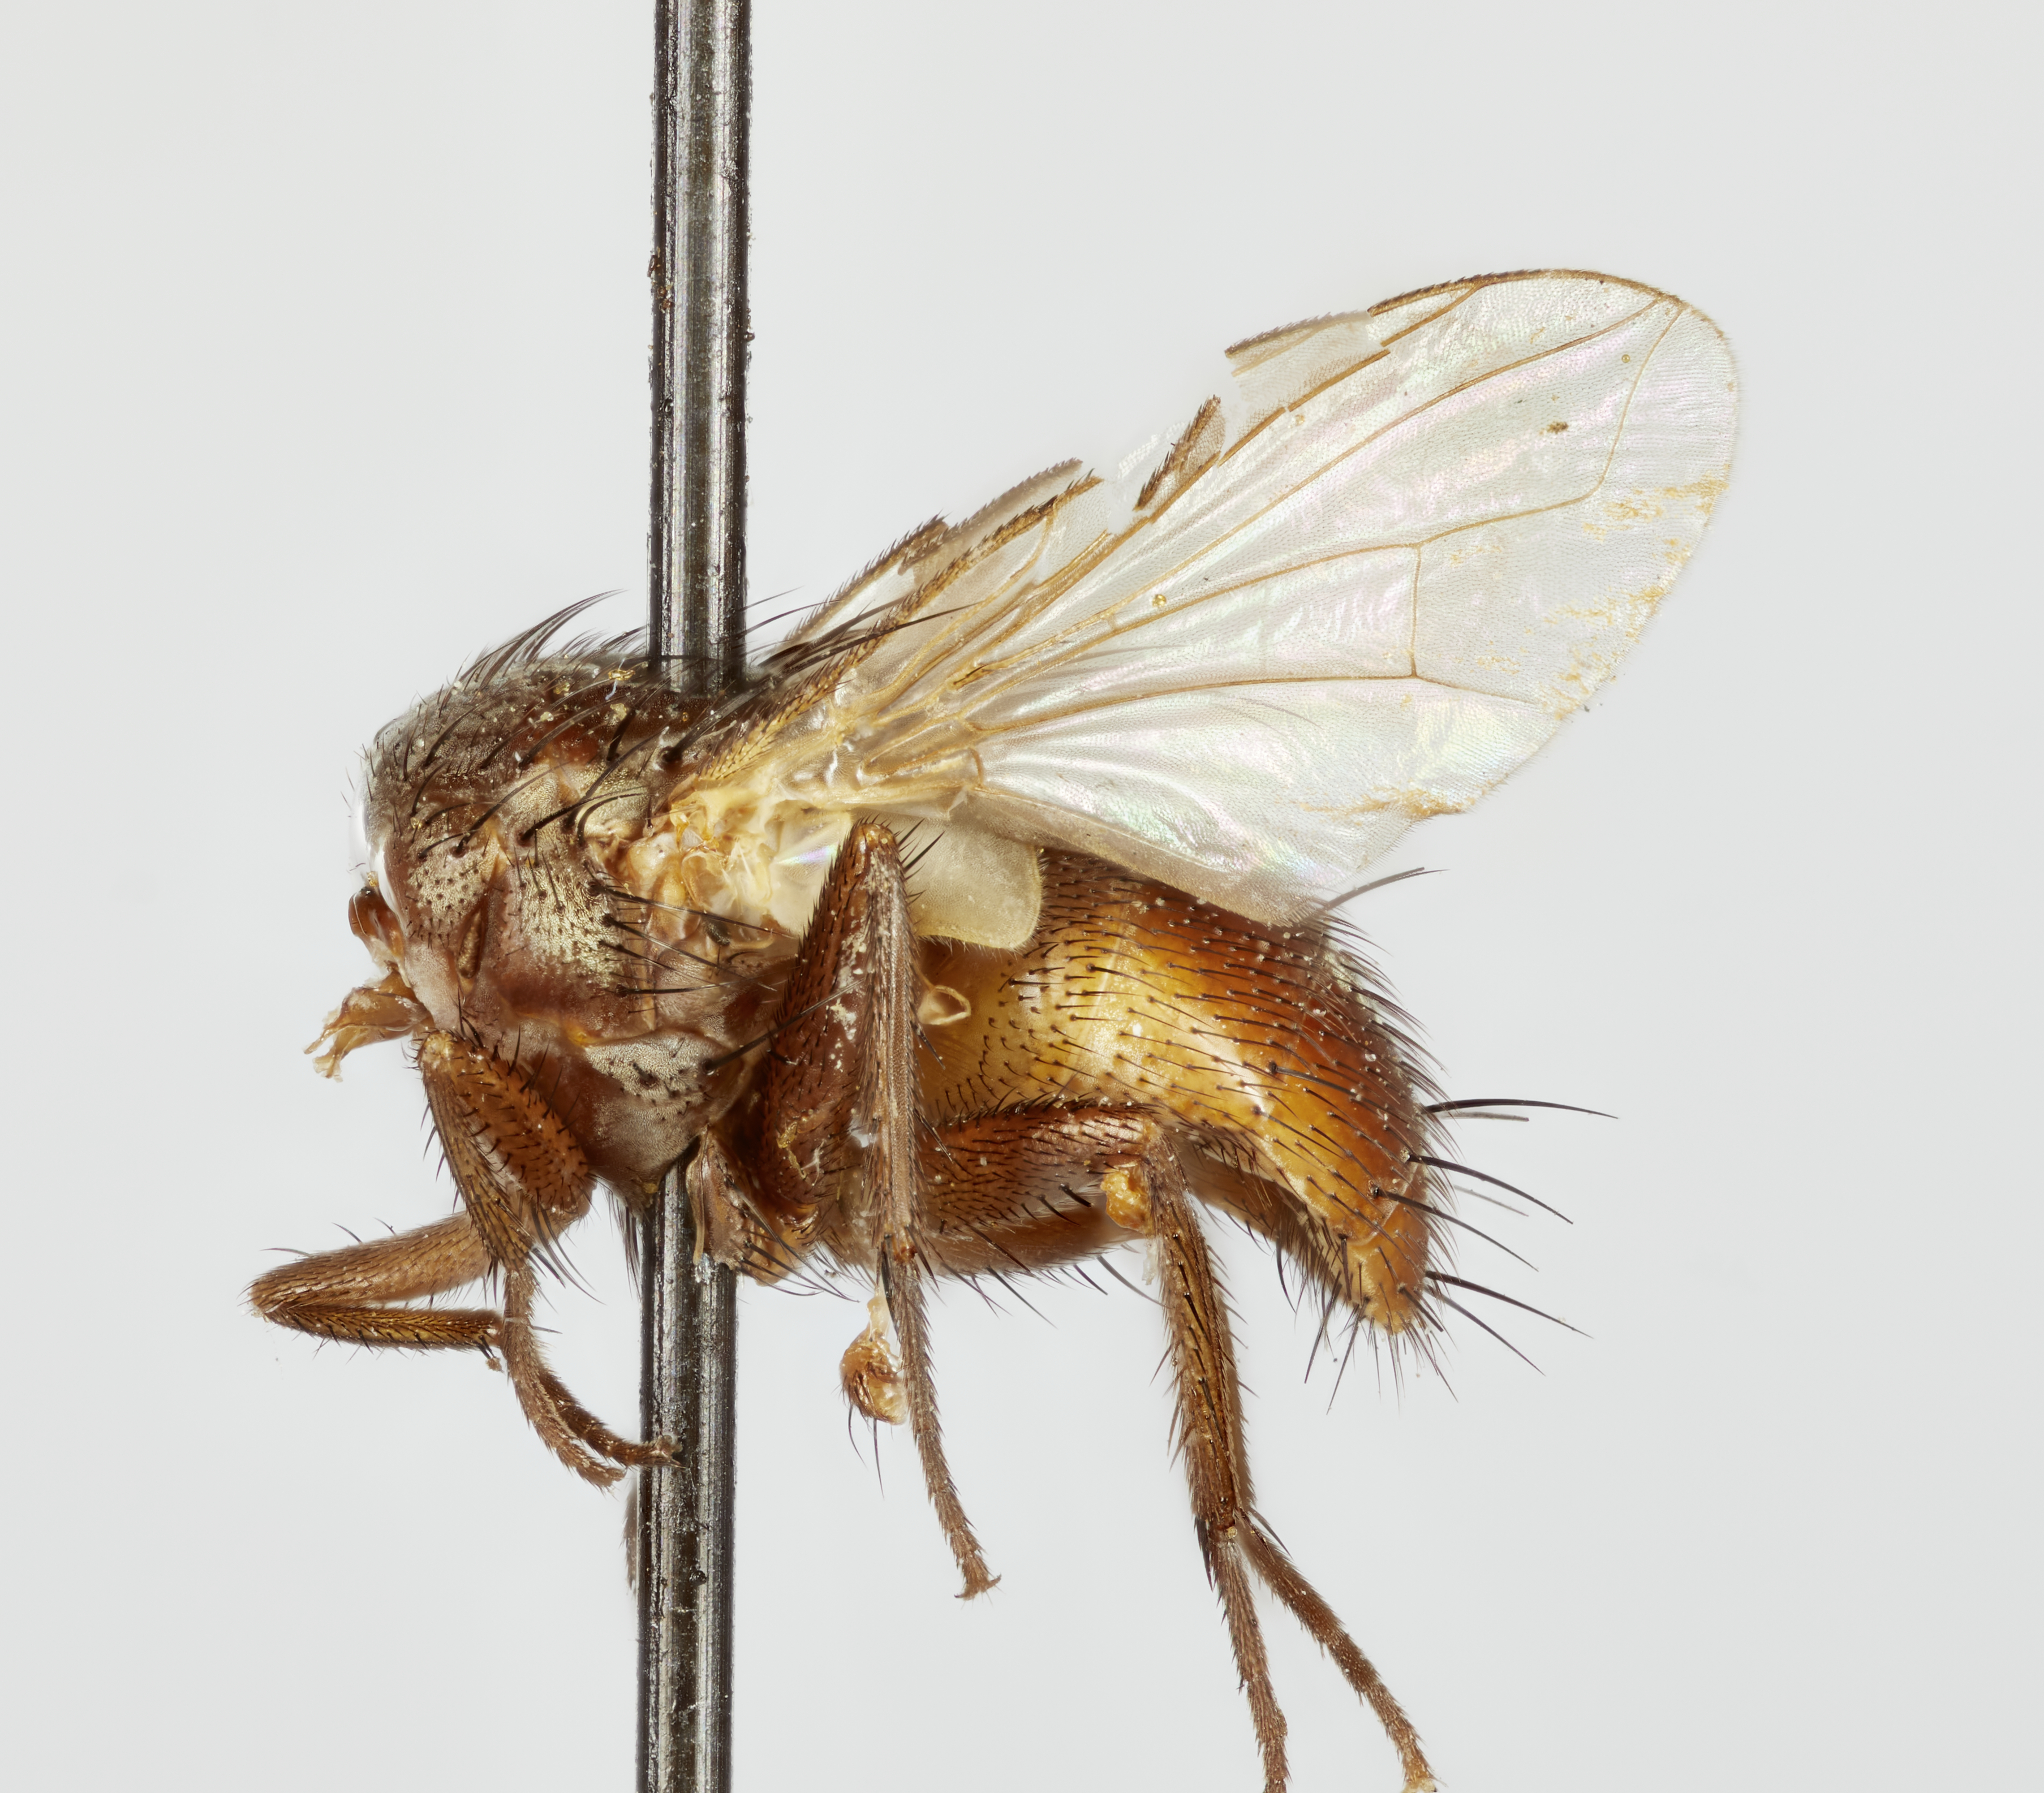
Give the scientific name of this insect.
Hypertrophomma opaca
